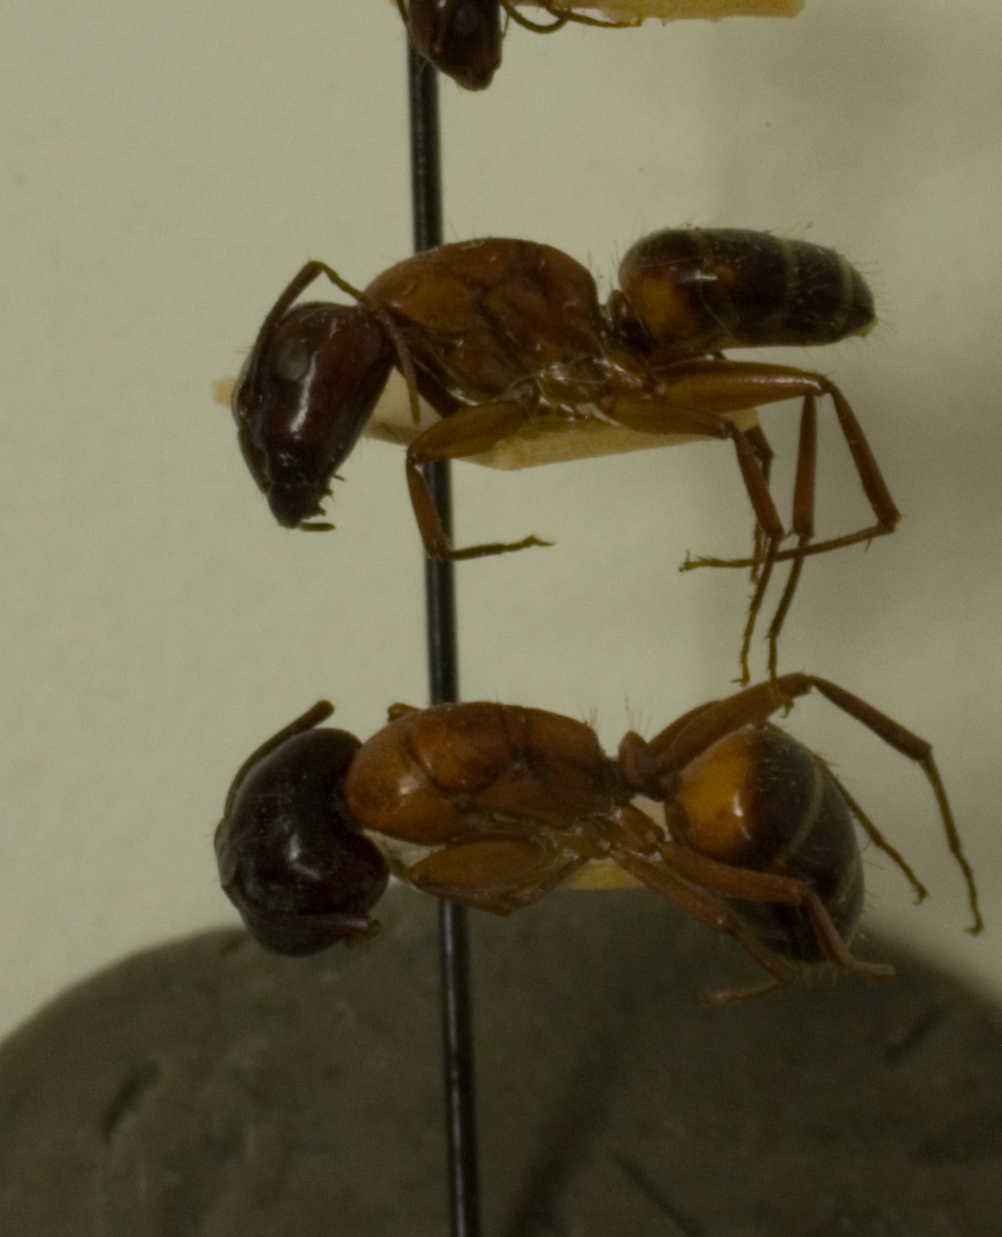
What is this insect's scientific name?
Camponotus texanus
